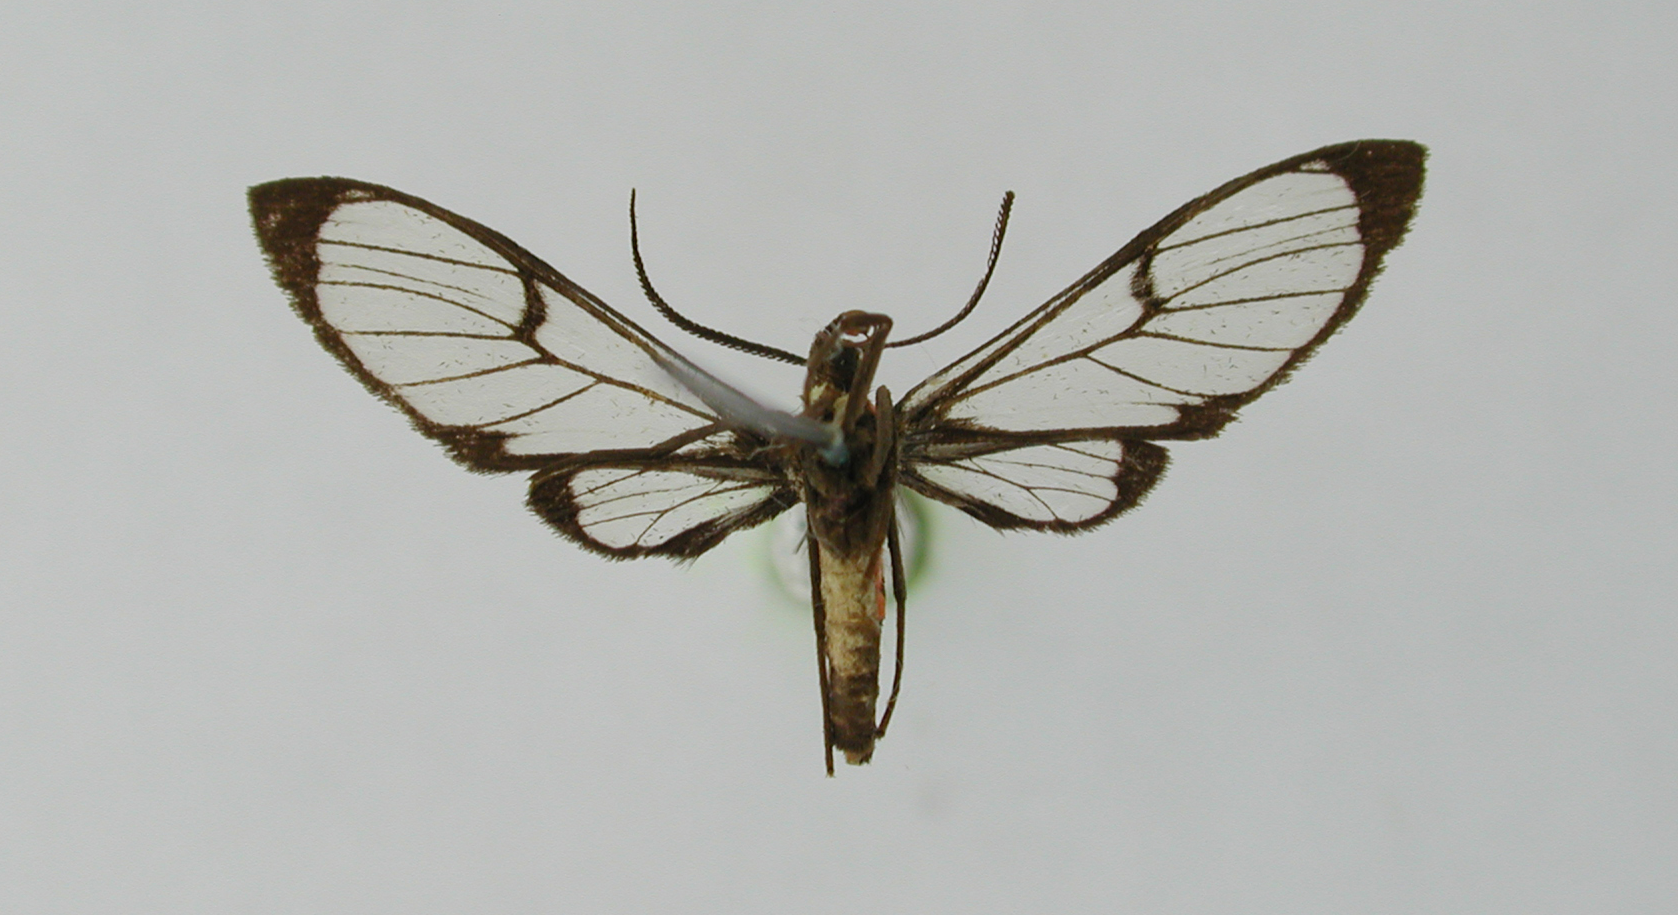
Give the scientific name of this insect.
Cosmosoma coccinifera
